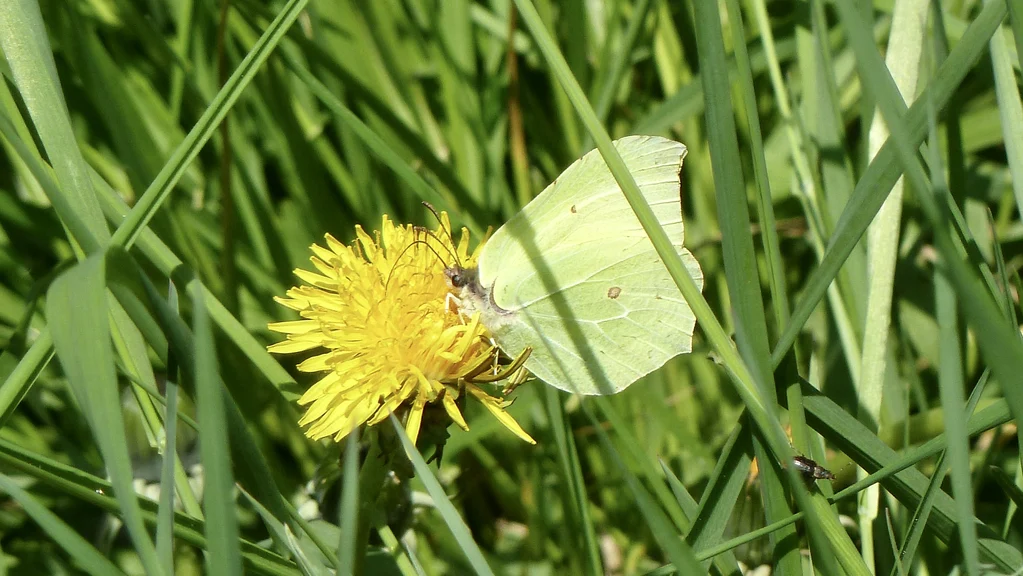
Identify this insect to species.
Gonepteryx rhamni
